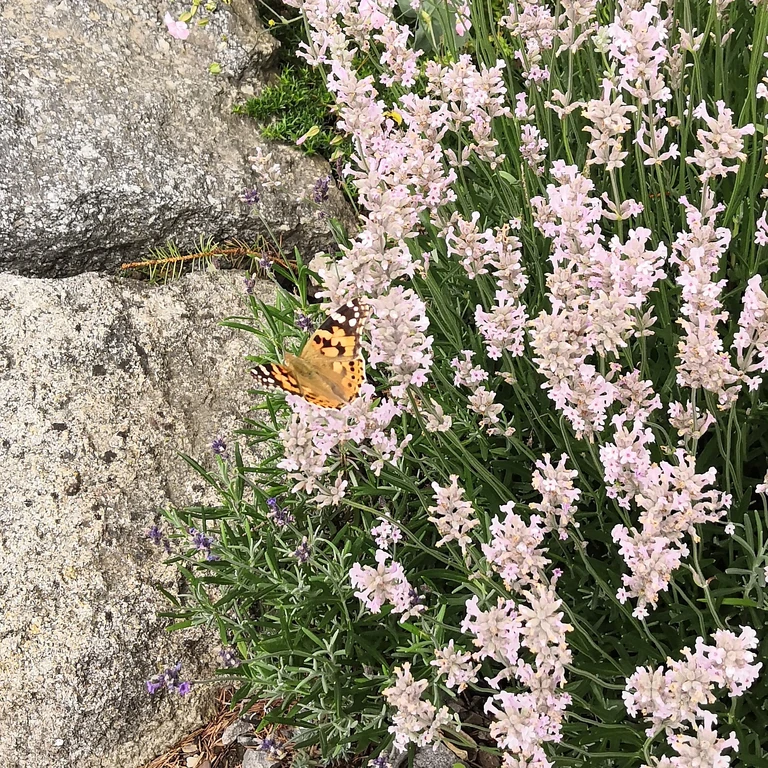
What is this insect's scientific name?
Vanessa cardui
